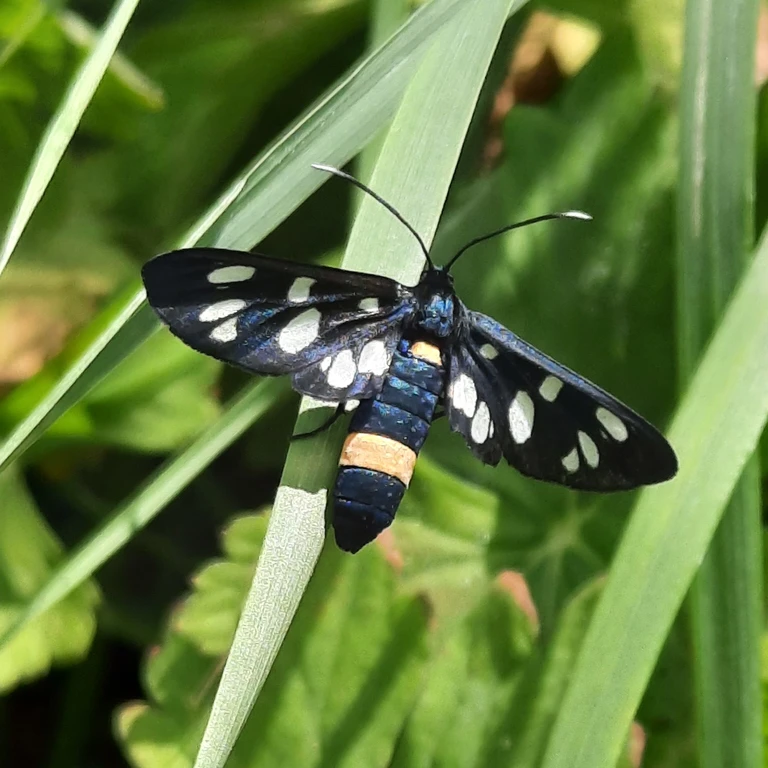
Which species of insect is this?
Amata phegea
